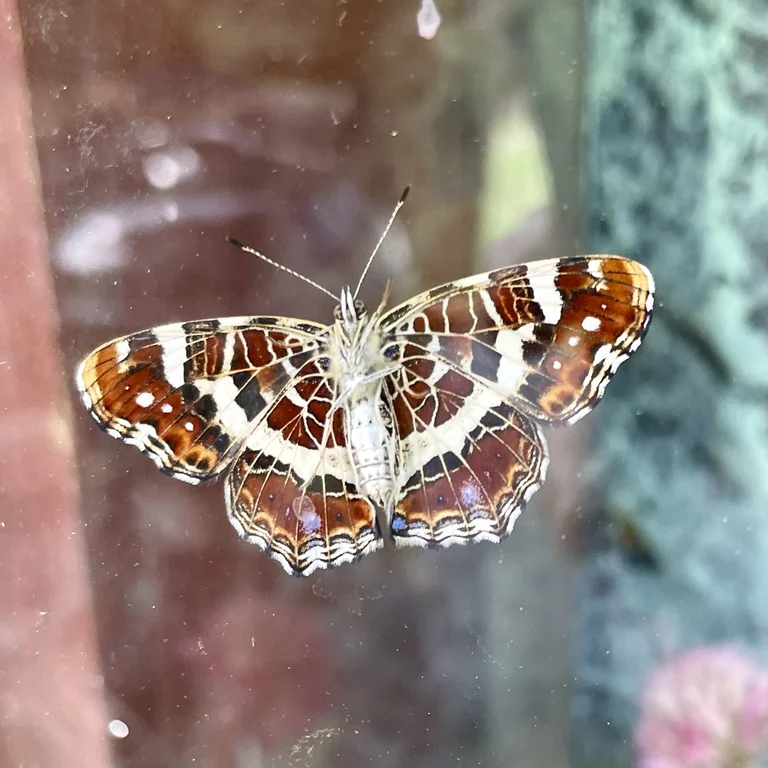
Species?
Araschnia levana
